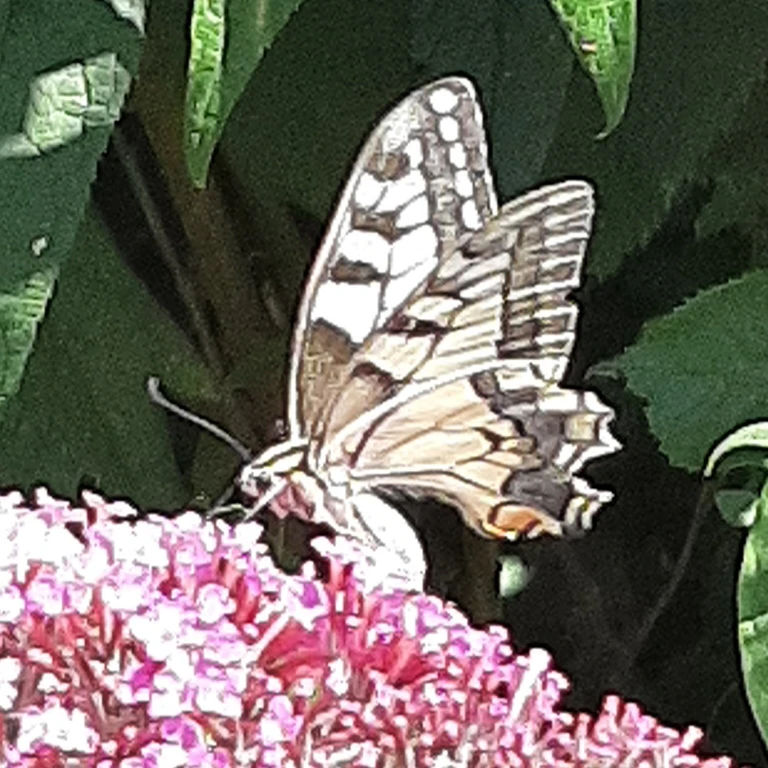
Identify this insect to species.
Papilio machaon
